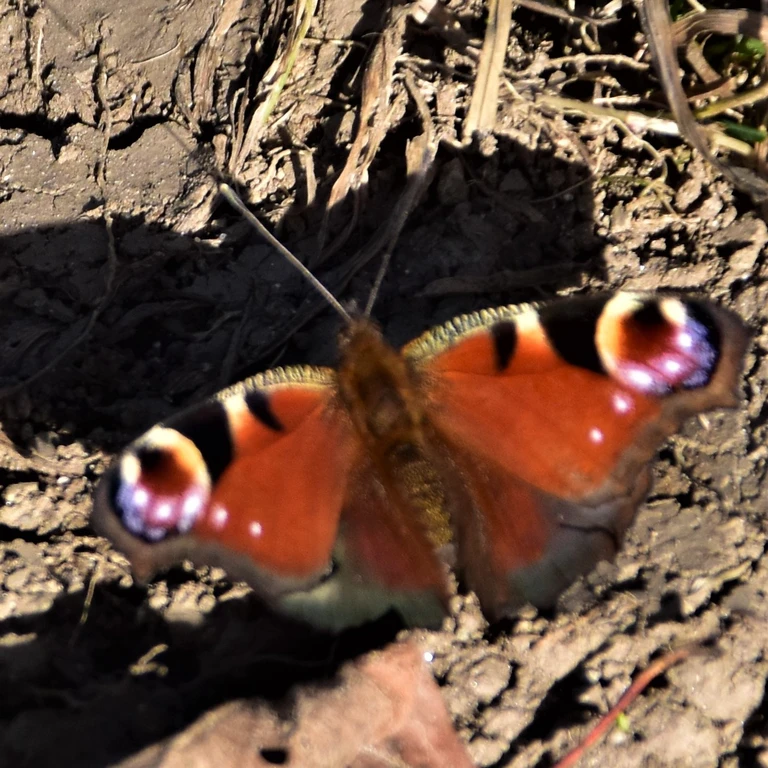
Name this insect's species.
Aglais io
